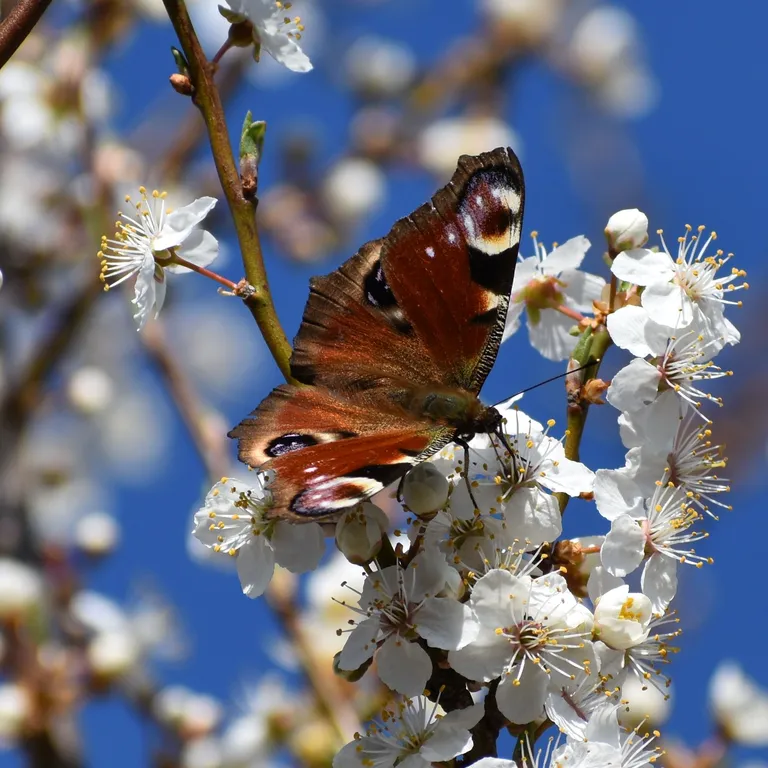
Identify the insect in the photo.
Aglais io
